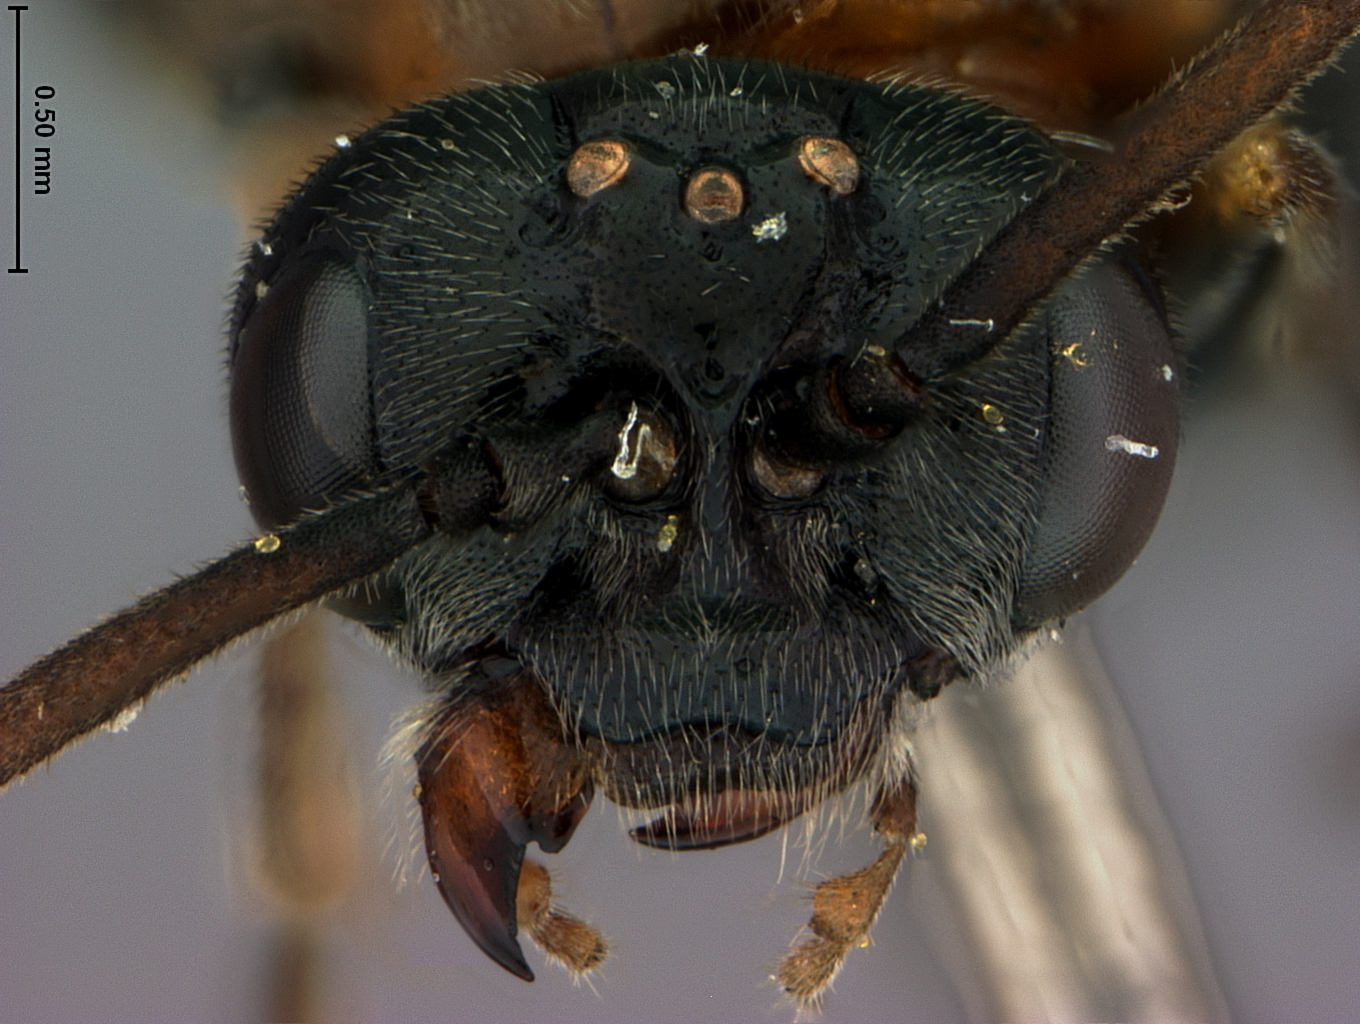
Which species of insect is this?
Sterictiphora cruenta
